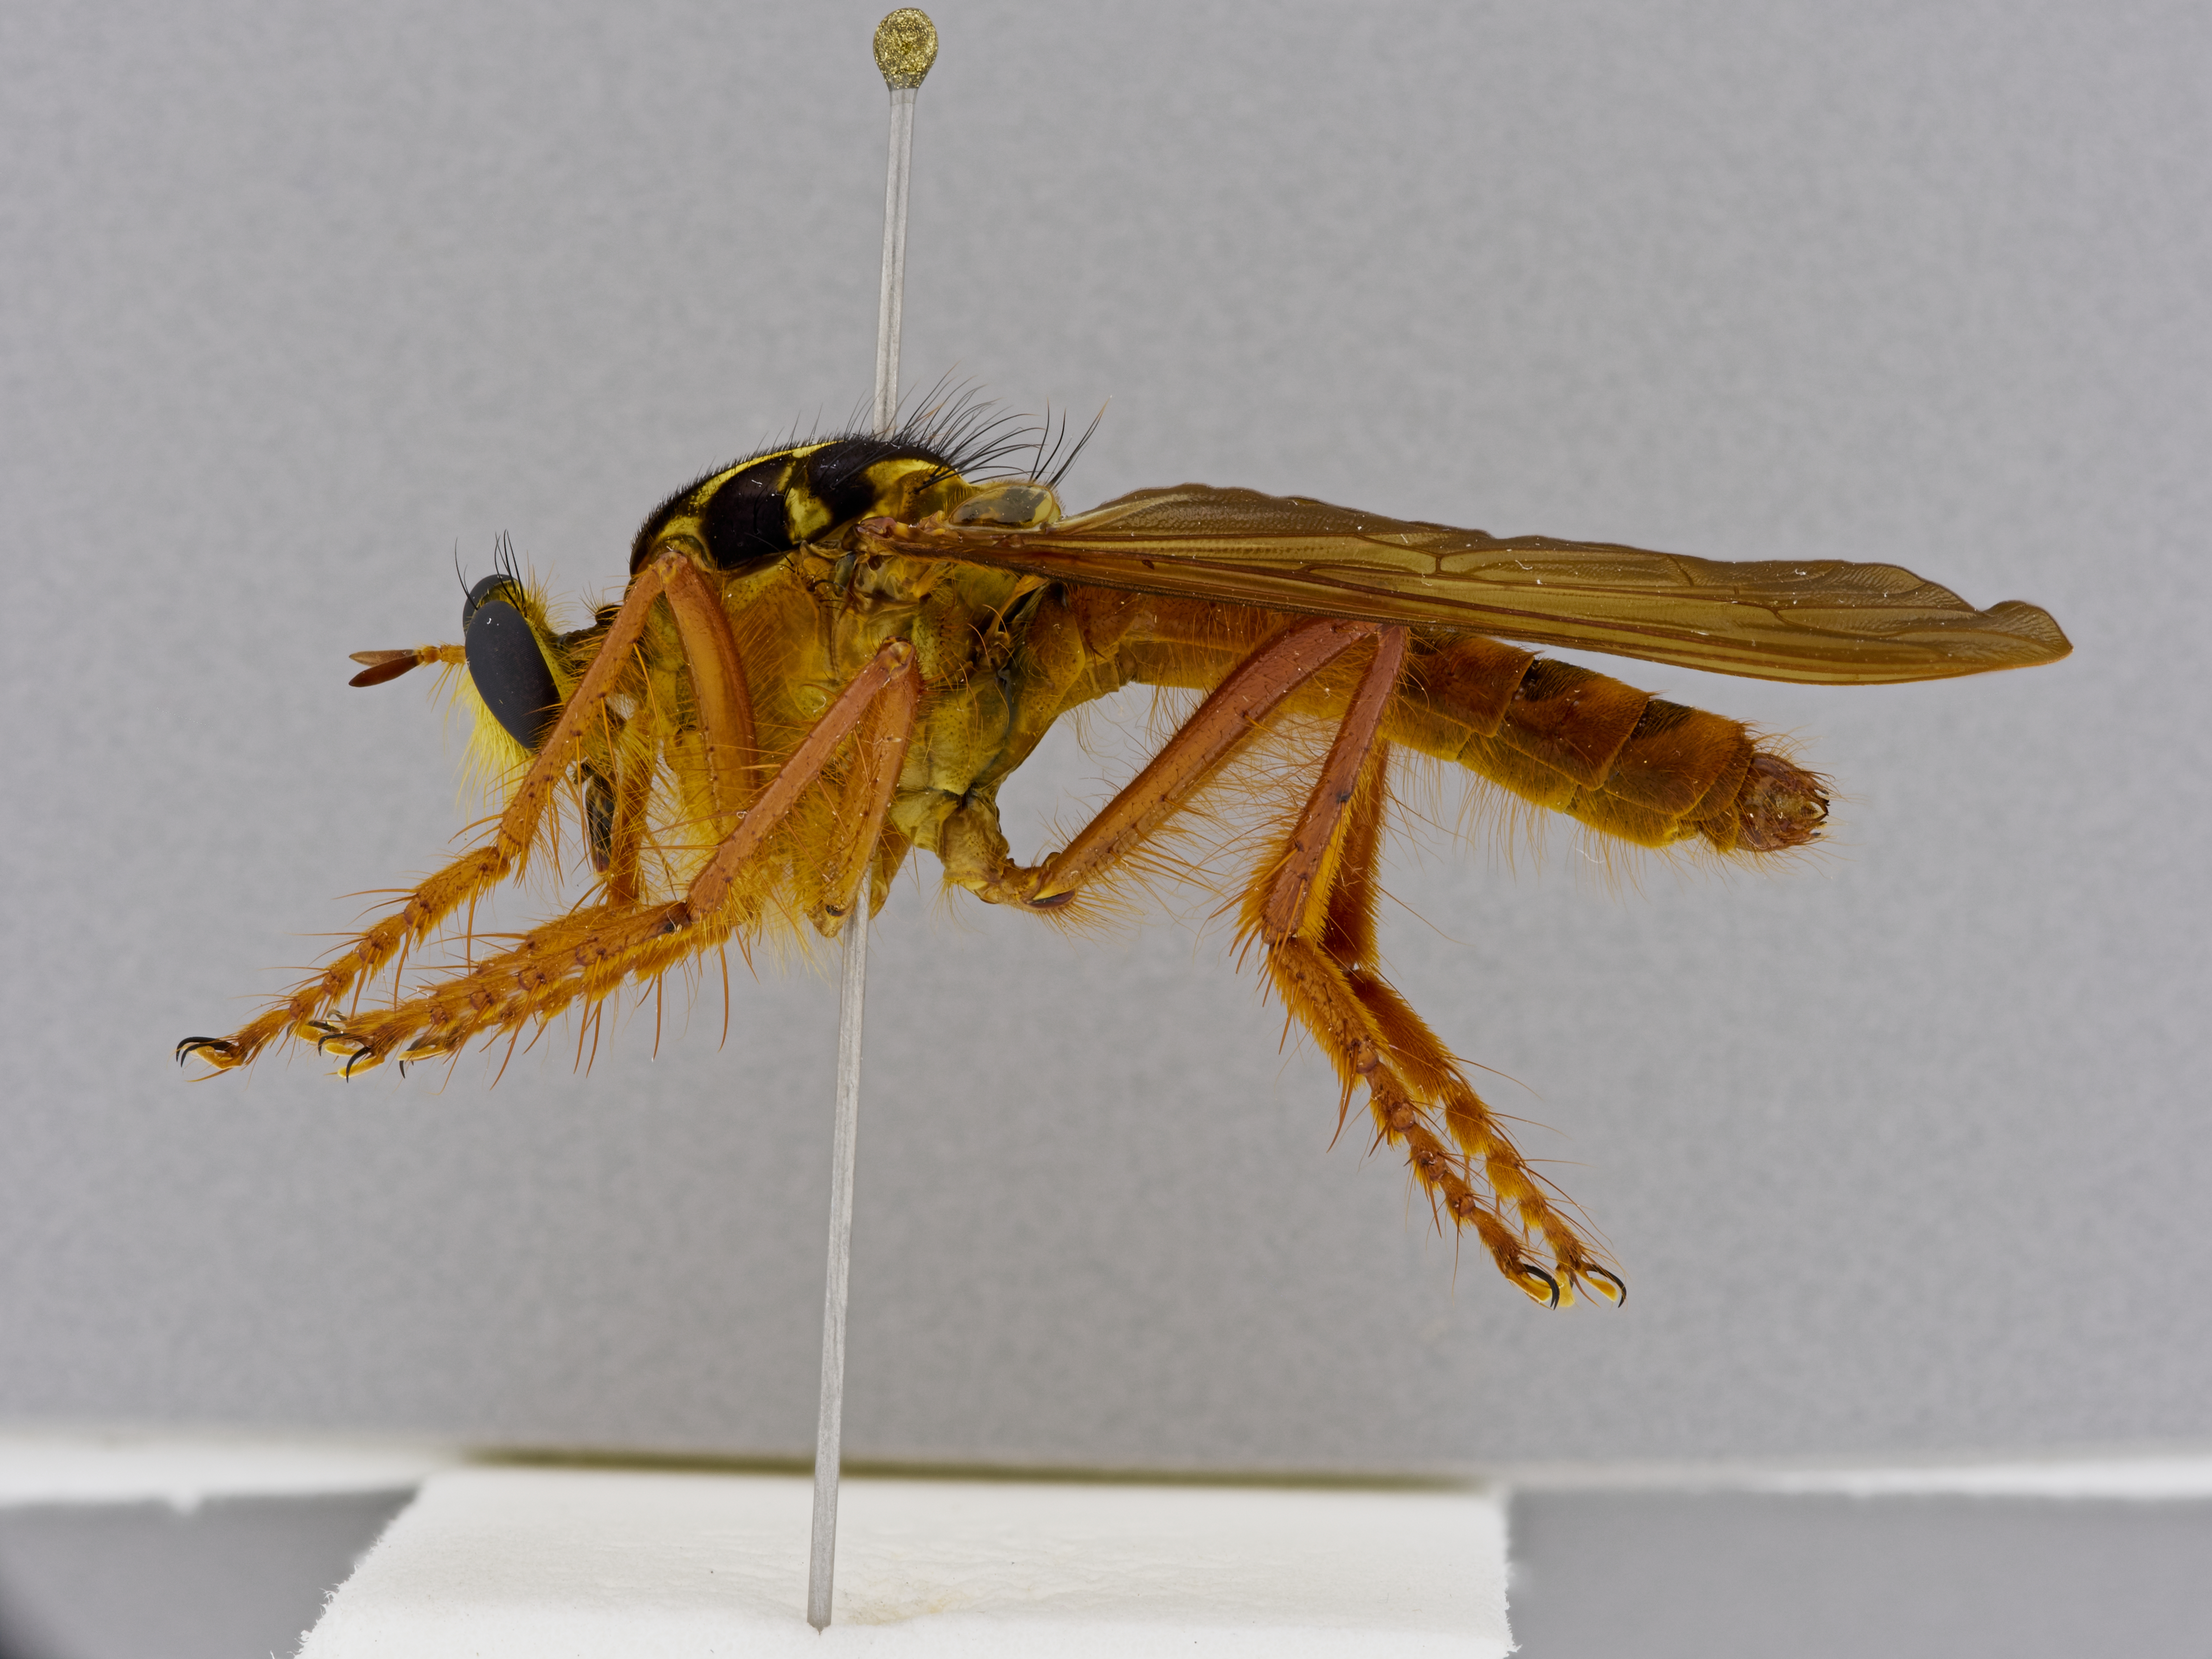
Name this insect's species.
Smeryngolaphria numitor
